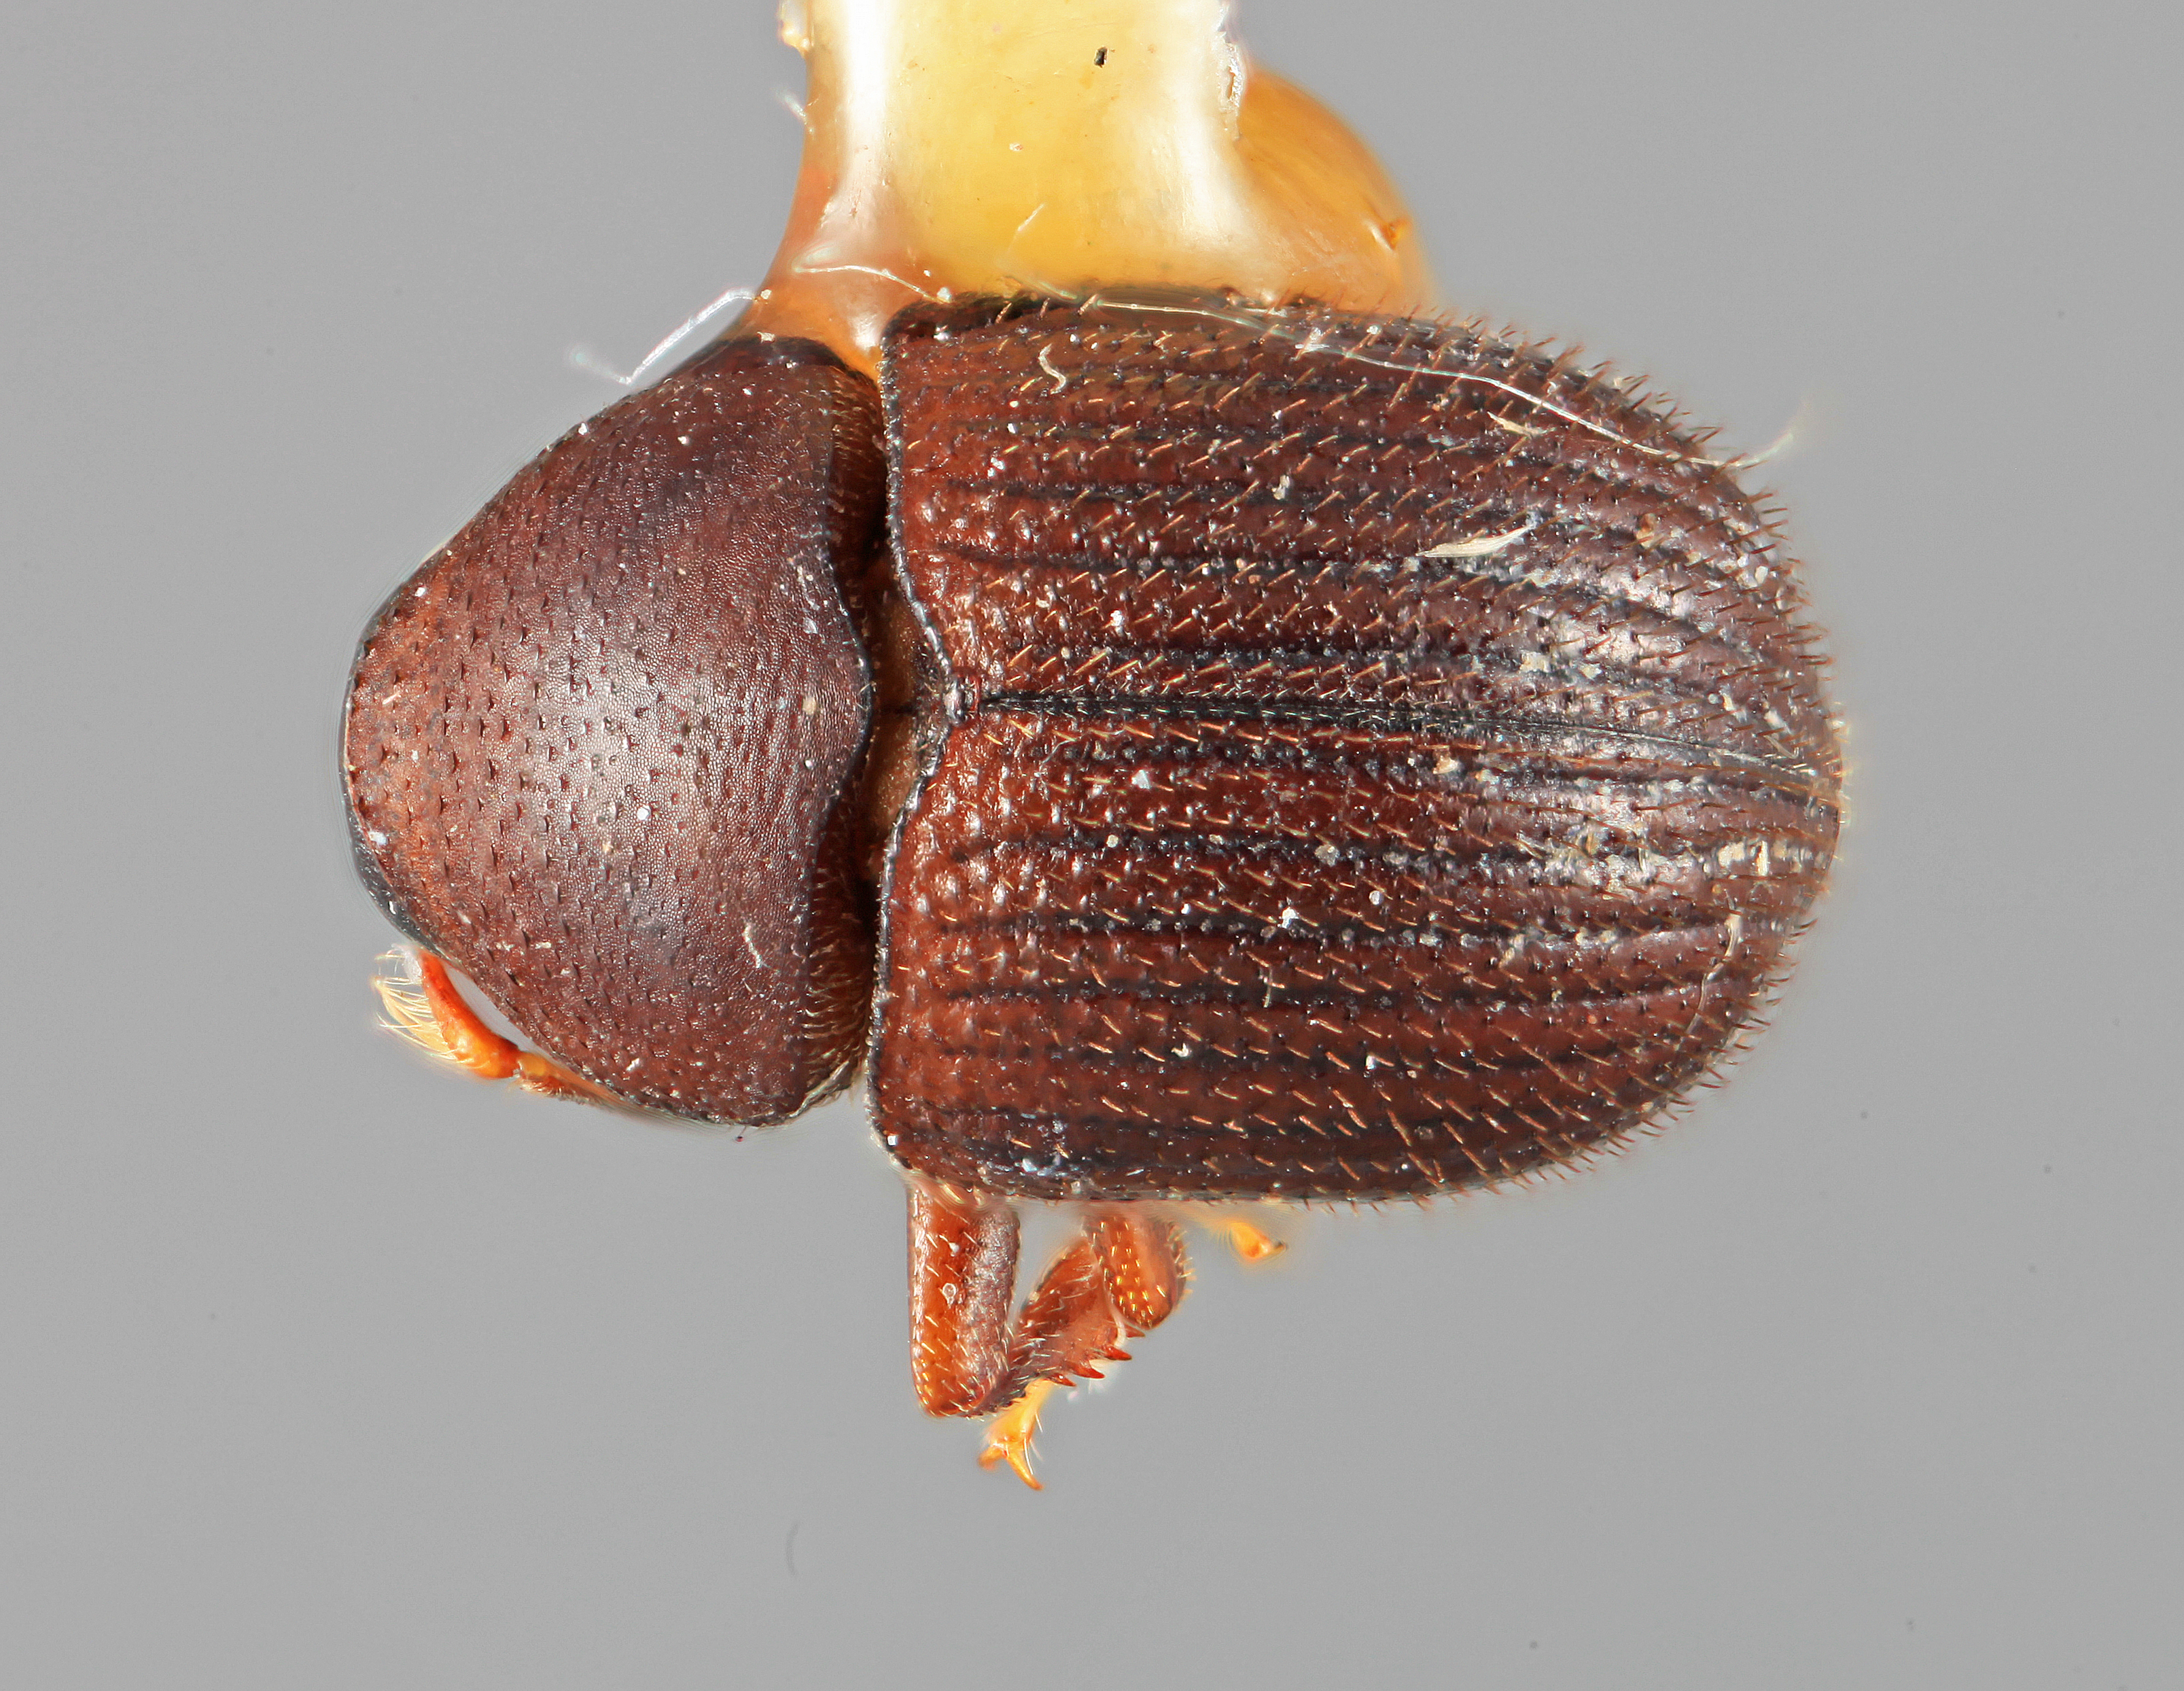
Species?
Chramesus ingens
